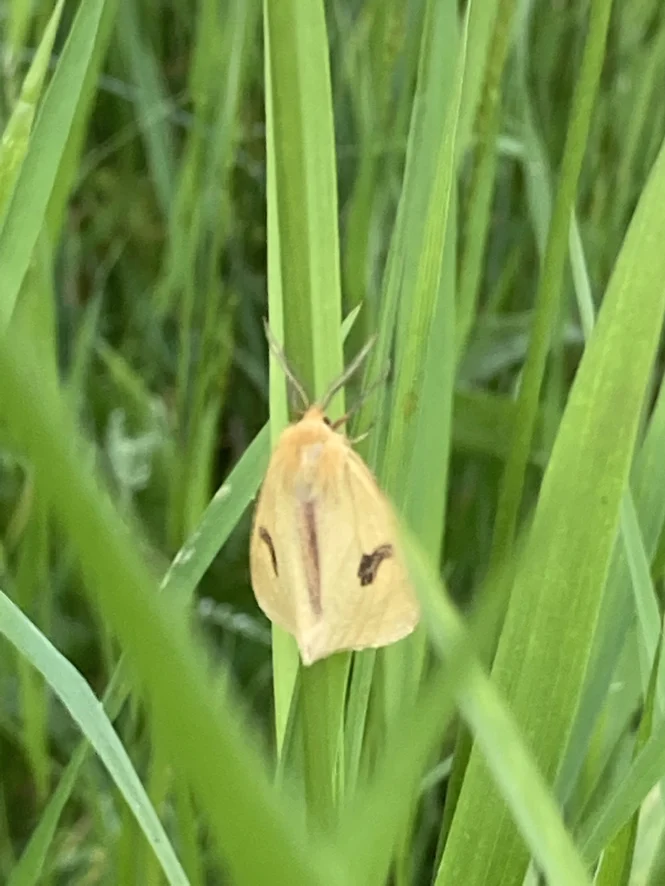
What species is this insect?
Diacrisia sannio
